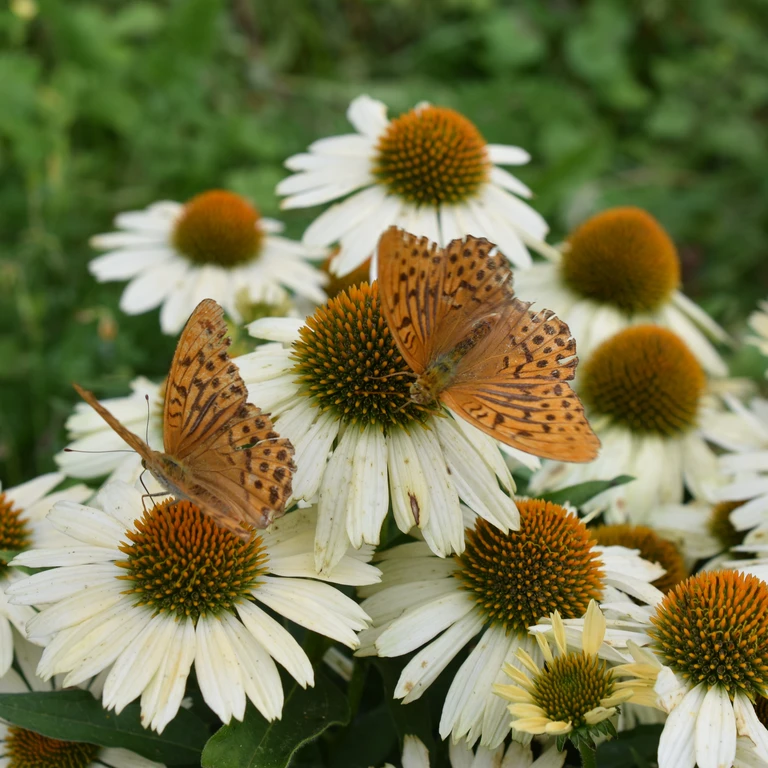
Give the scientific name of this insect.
Argynnis paphia
